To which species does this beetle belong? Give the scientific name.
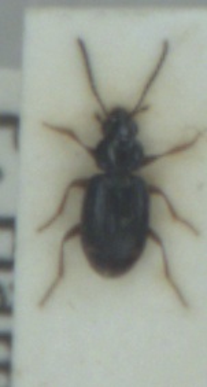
Bembidion guttula
